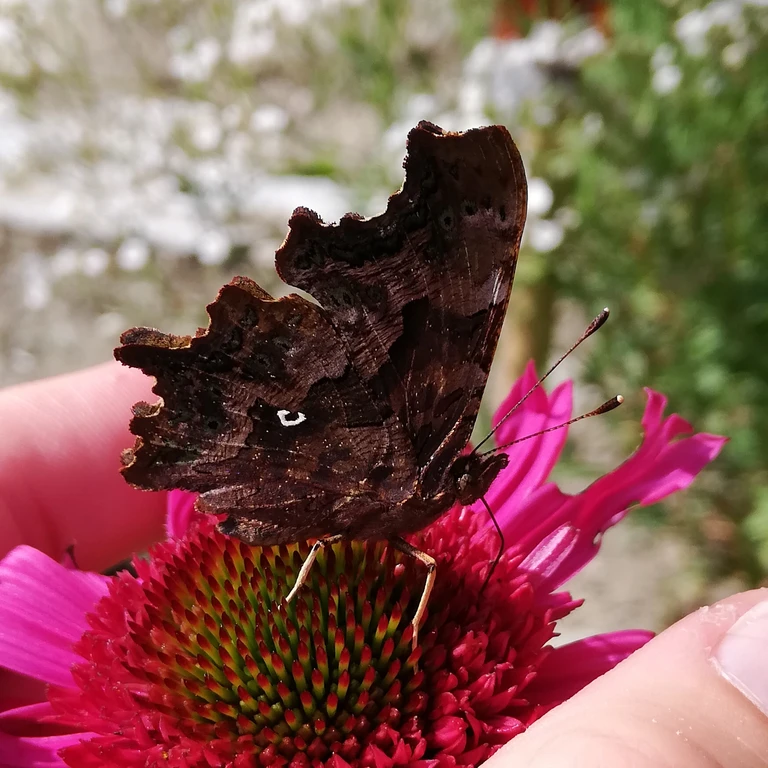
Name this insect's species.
Polygonia c-album
